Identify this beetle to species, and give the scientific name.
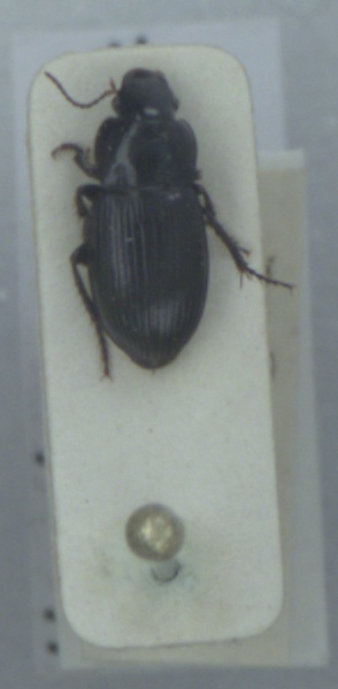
Harpalus neglectus
